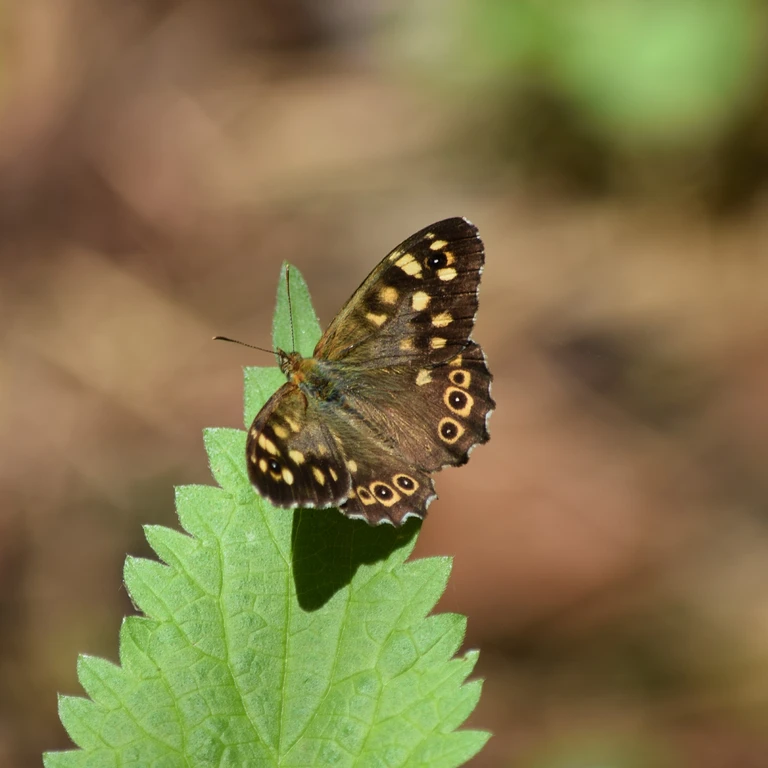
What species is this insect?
Pararge aegeria
